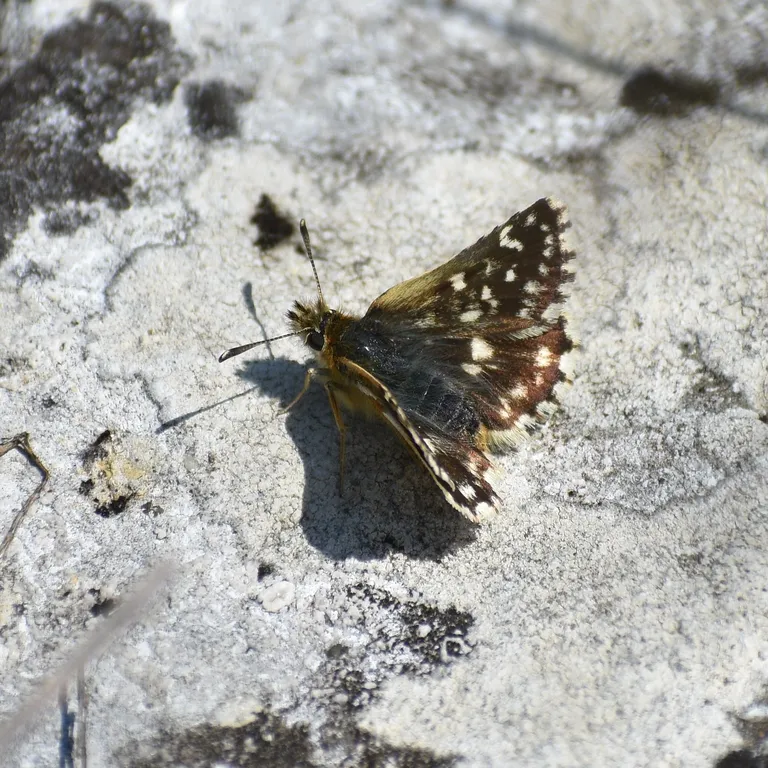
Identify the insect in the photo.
Spialia sertorius
